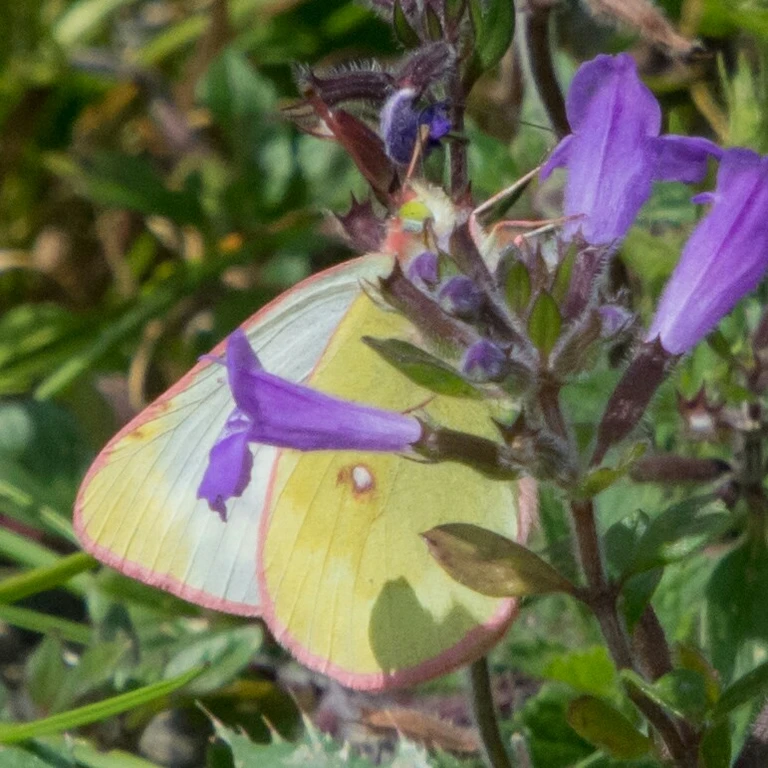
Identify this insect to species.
Colias phicomone
